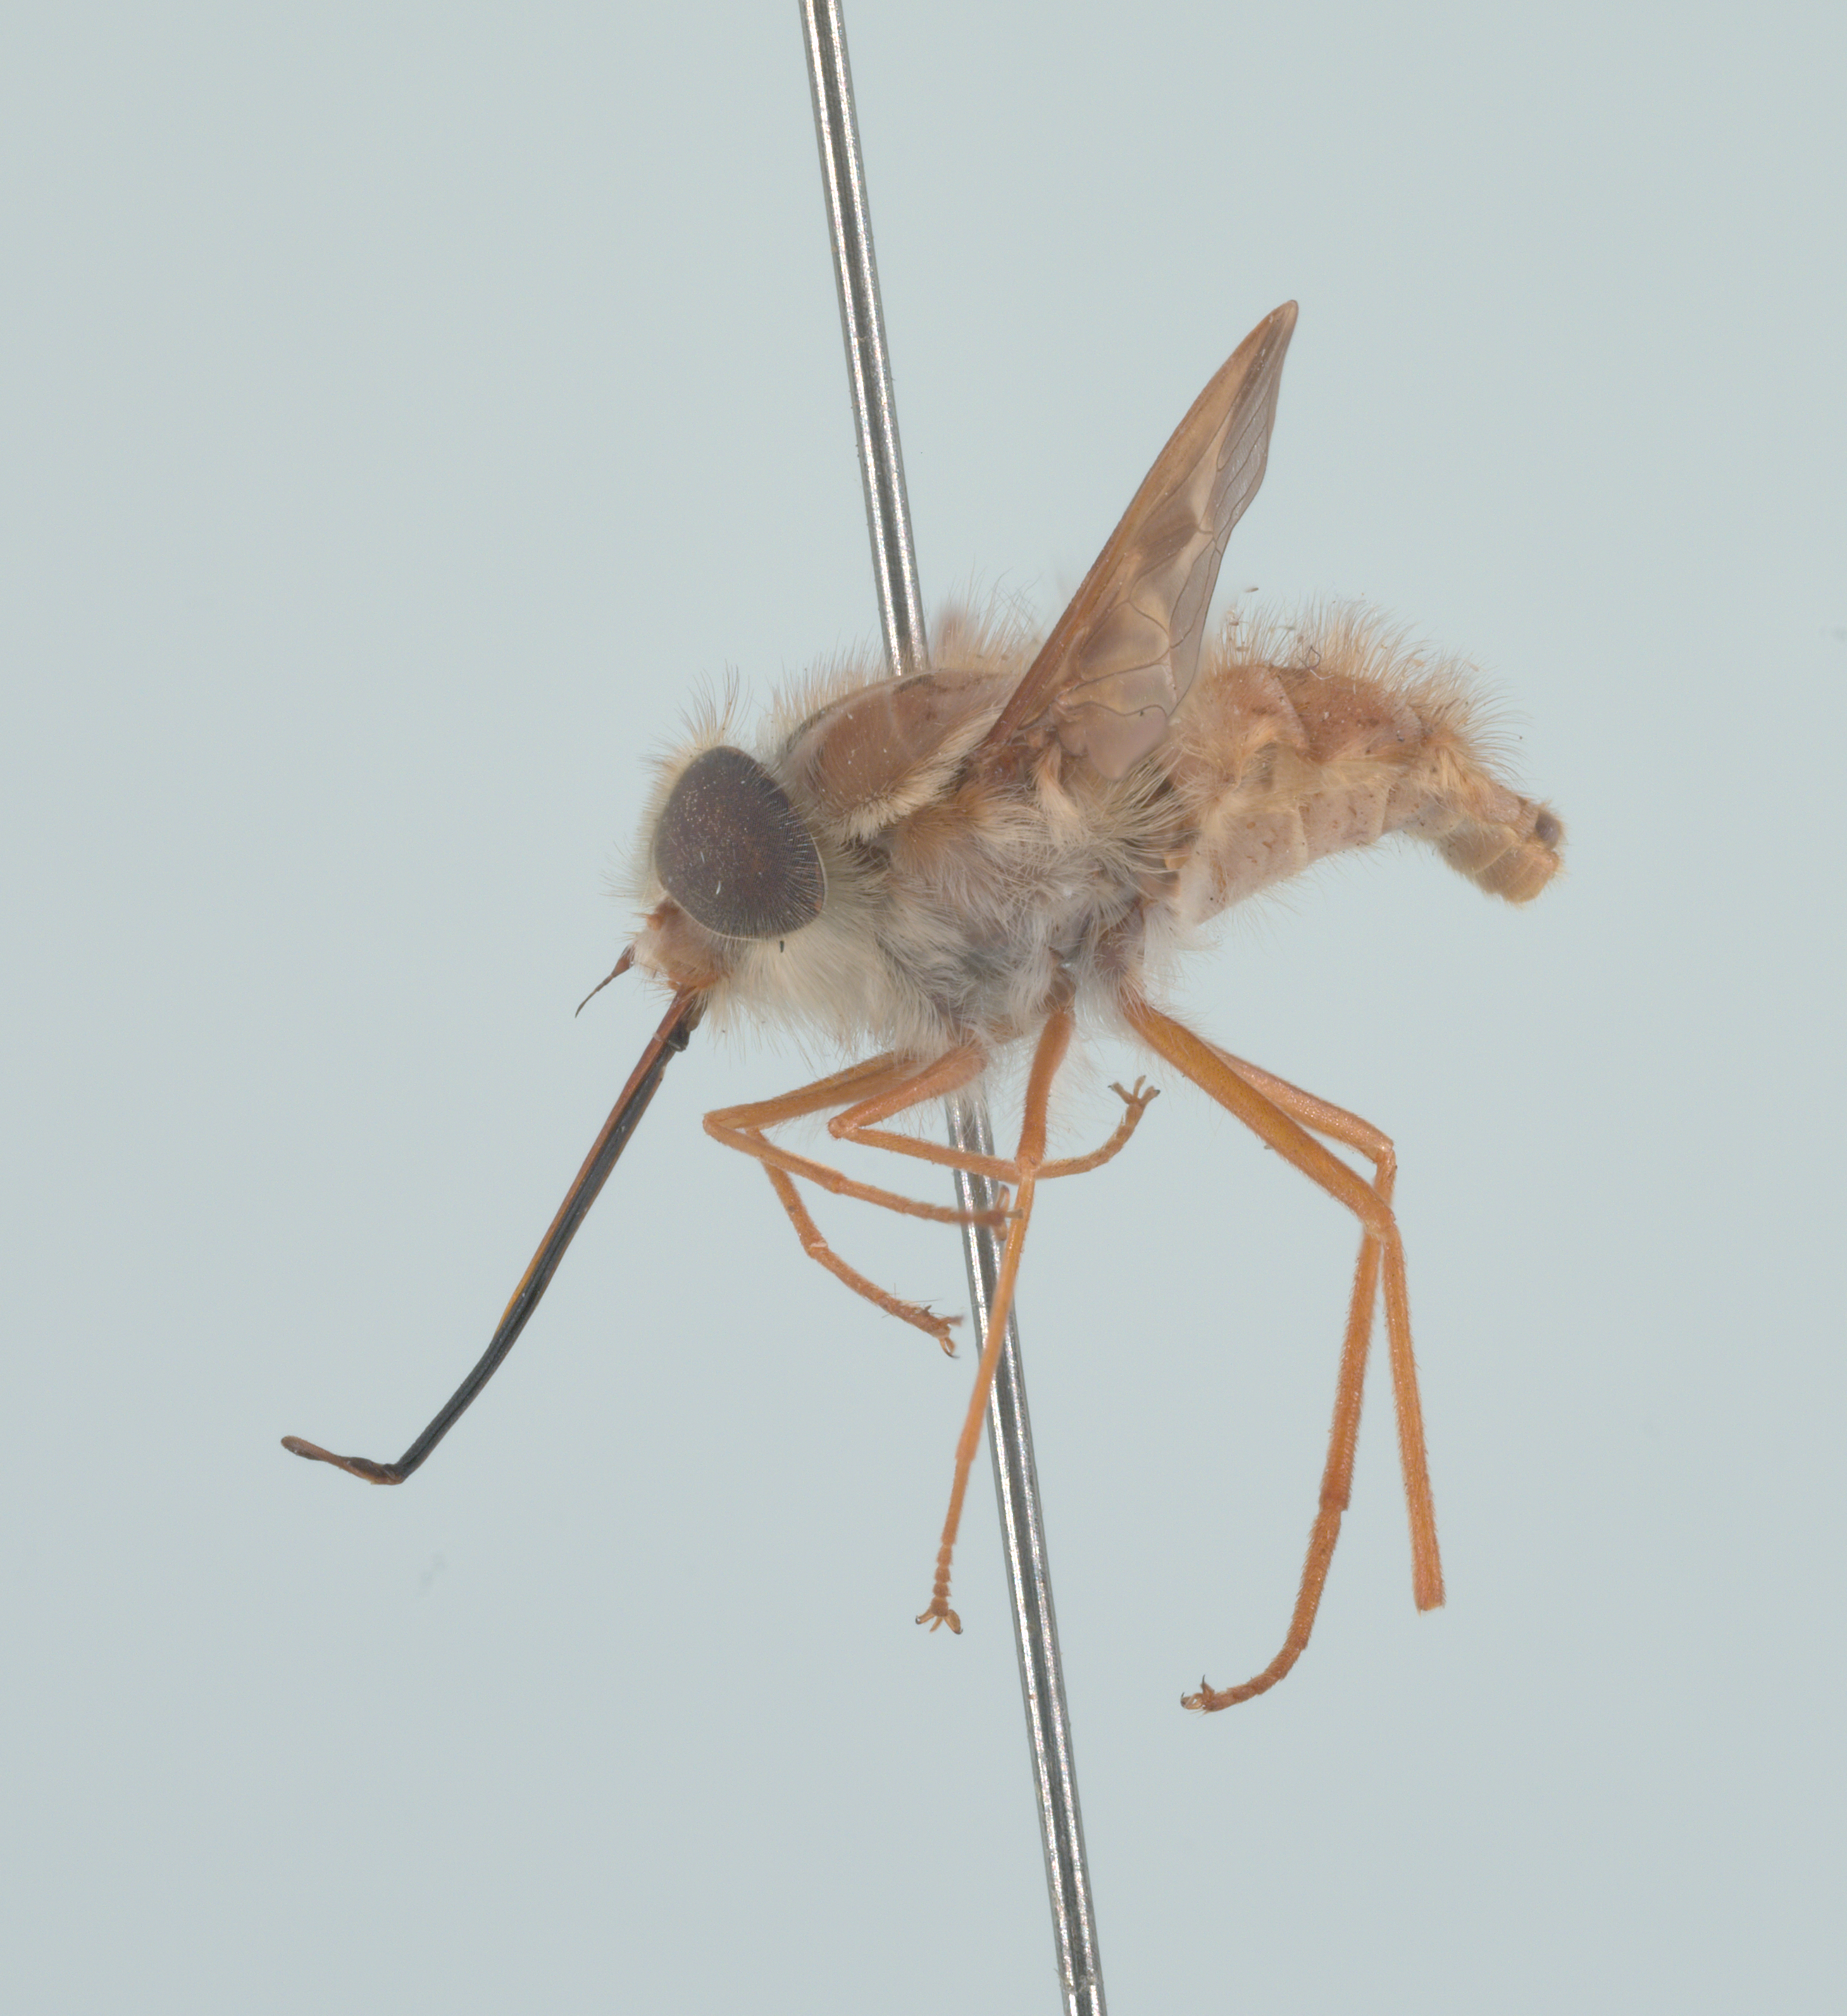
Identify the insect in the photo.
Hirmoneura nubipennis (also Trichophthalma nubipennis)
